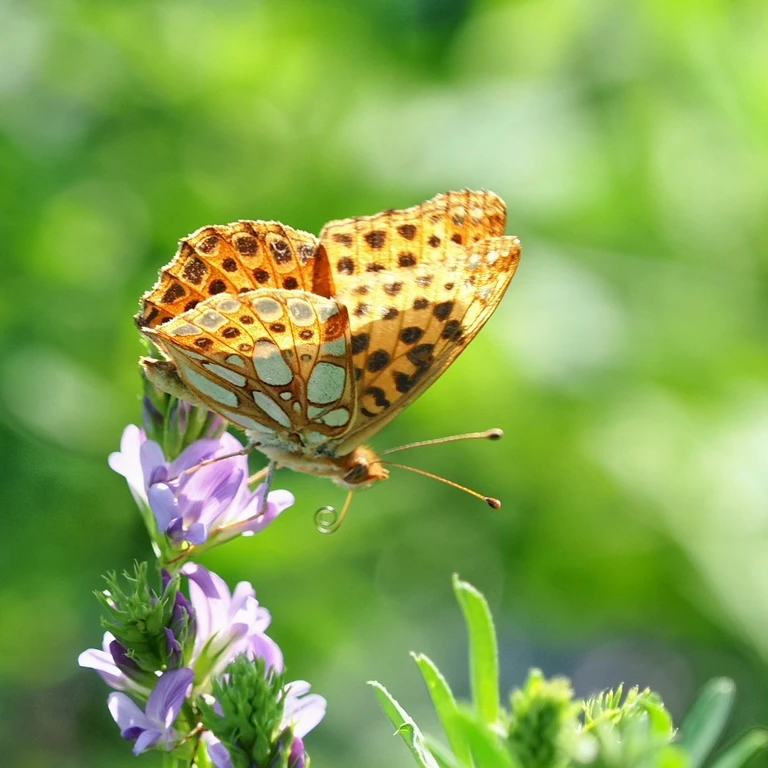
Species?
Issoria lathonia
